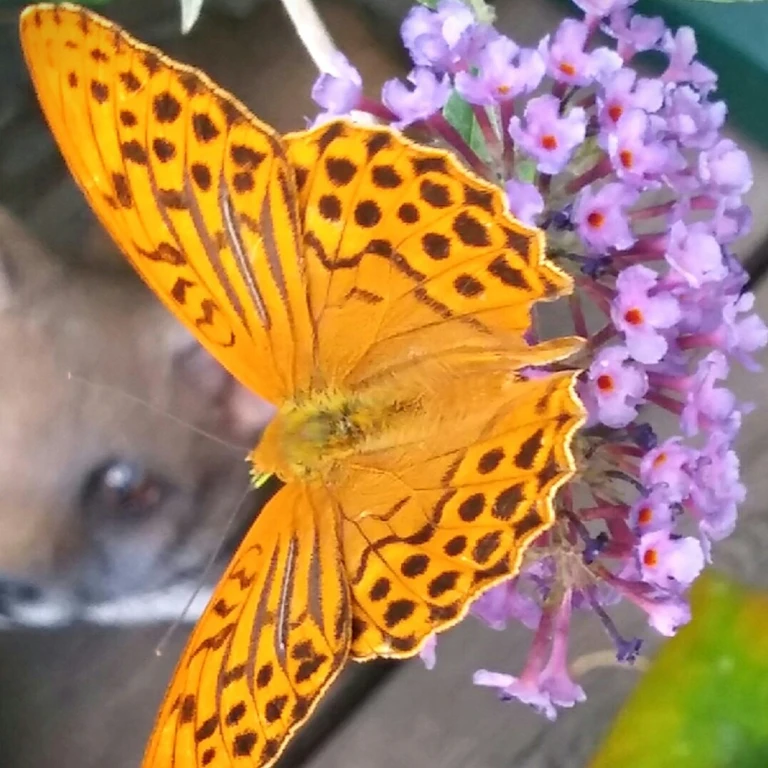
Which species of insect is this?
Argynnis paphia
